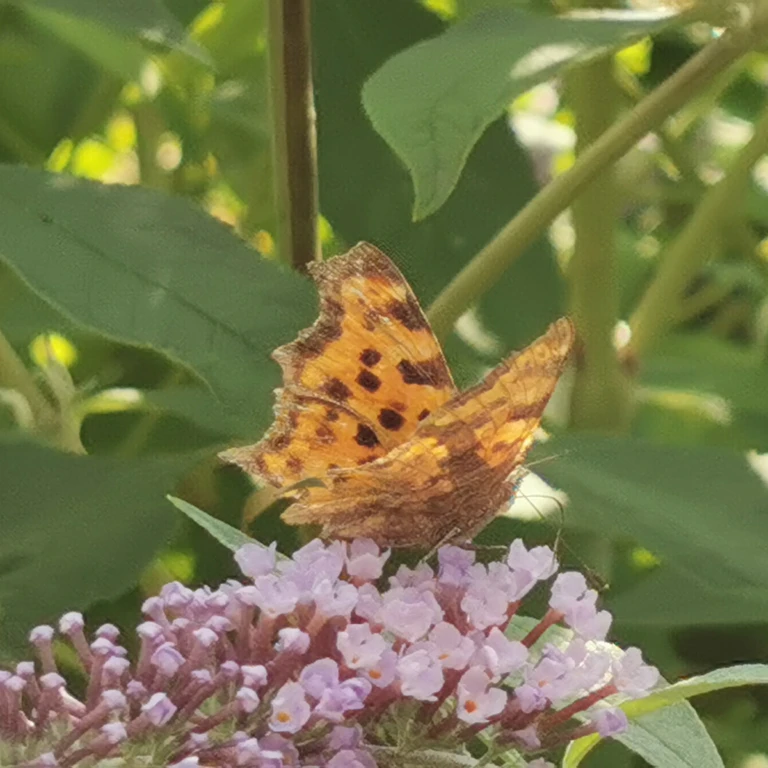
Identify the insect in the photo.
Polygonia c-album
